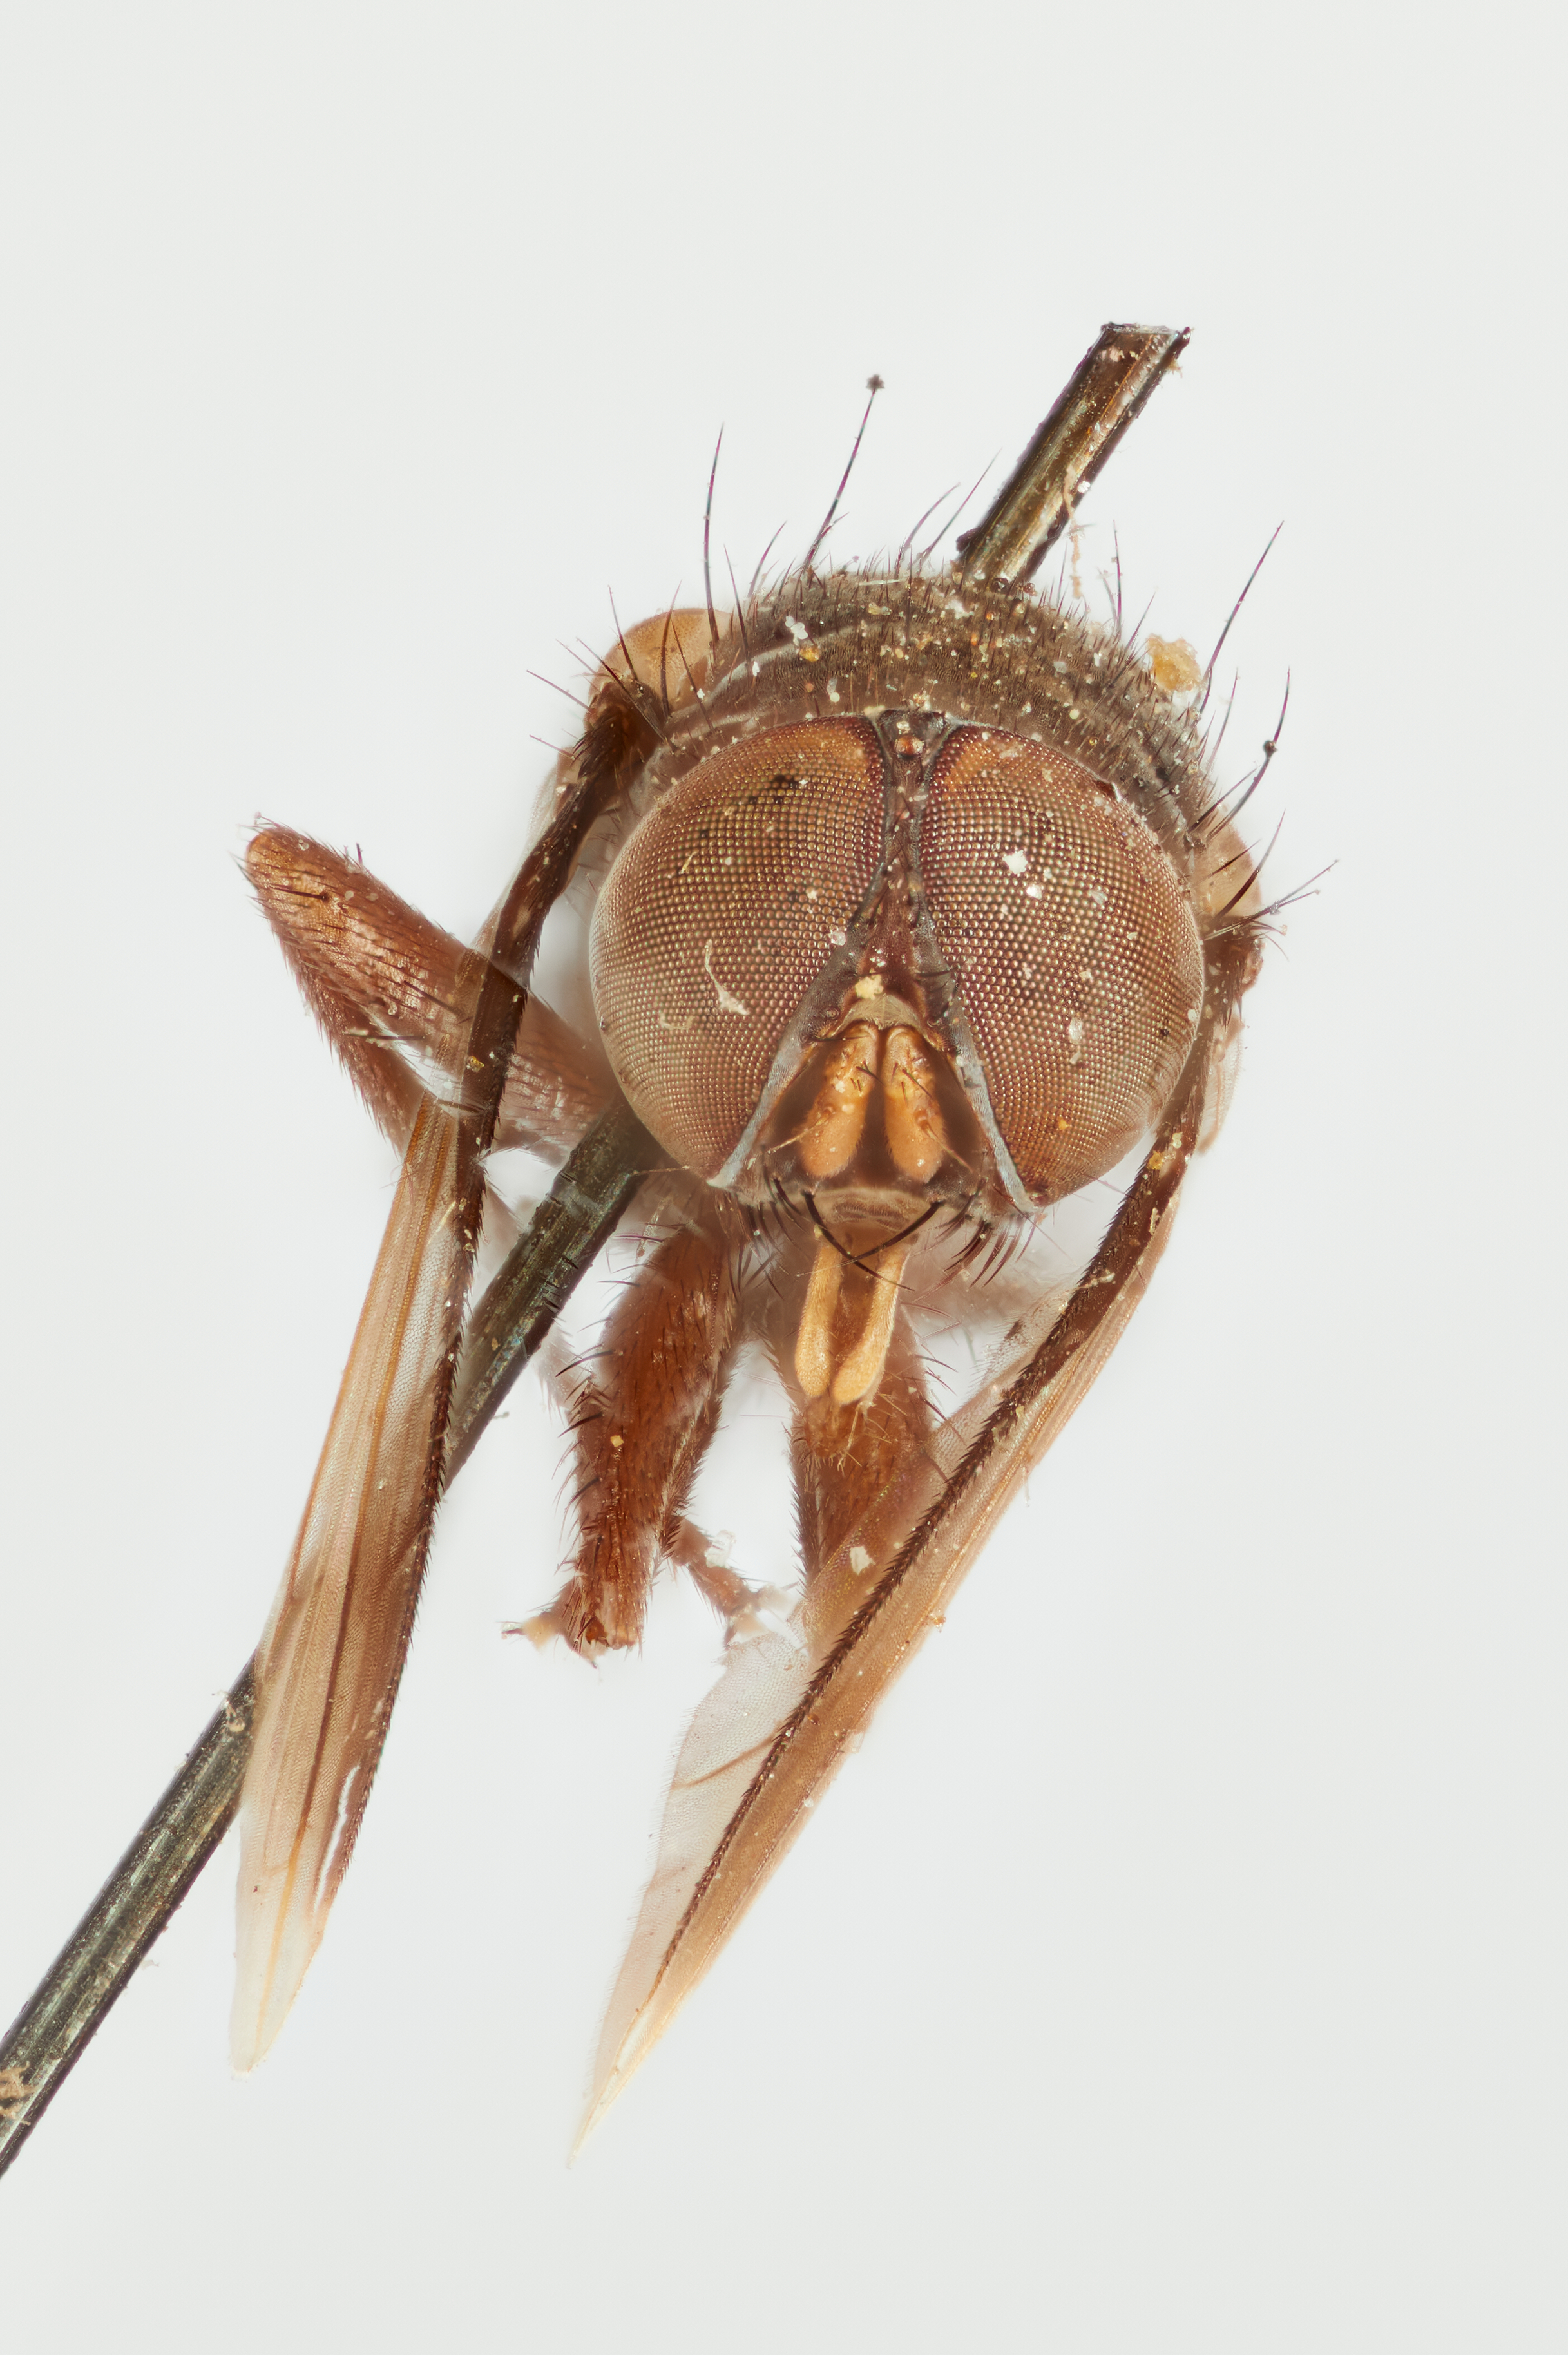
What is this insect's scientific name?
Sciasma nebulosa
